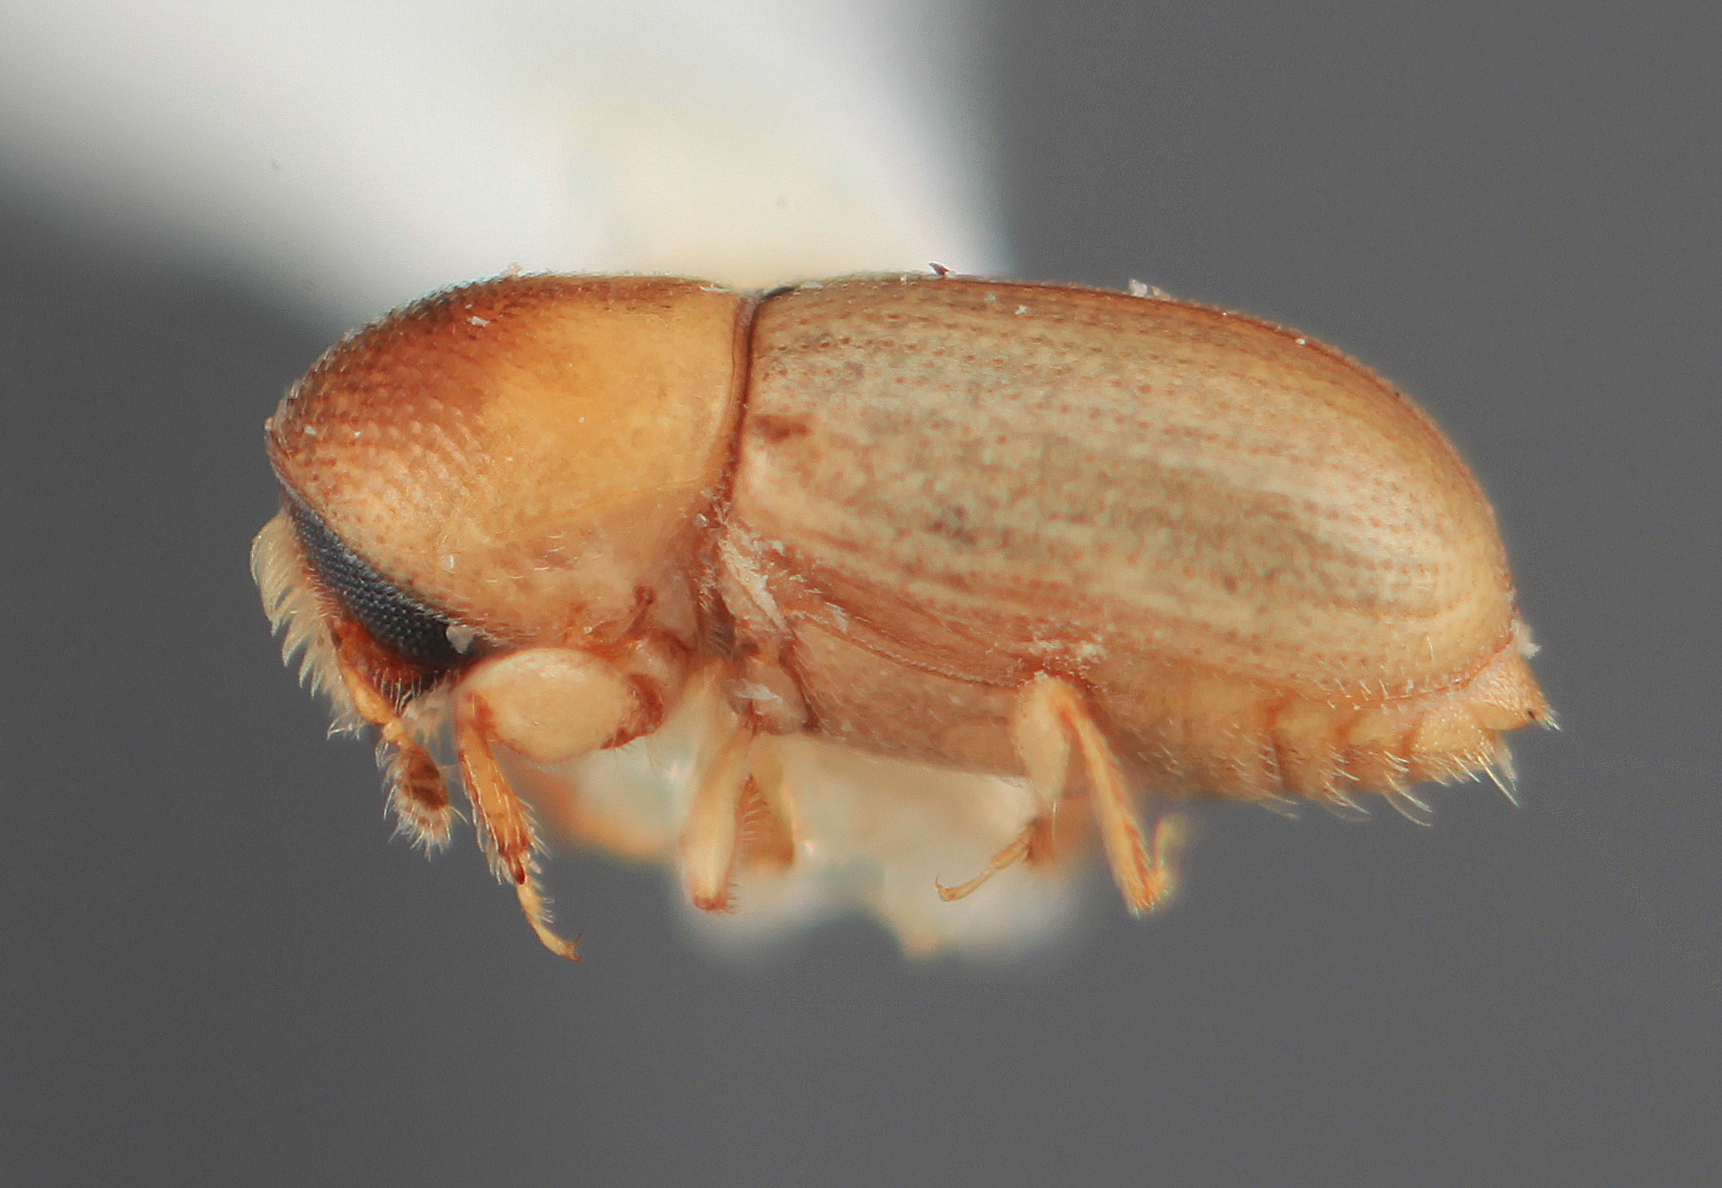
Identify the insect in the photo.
Scolytodes naevius
